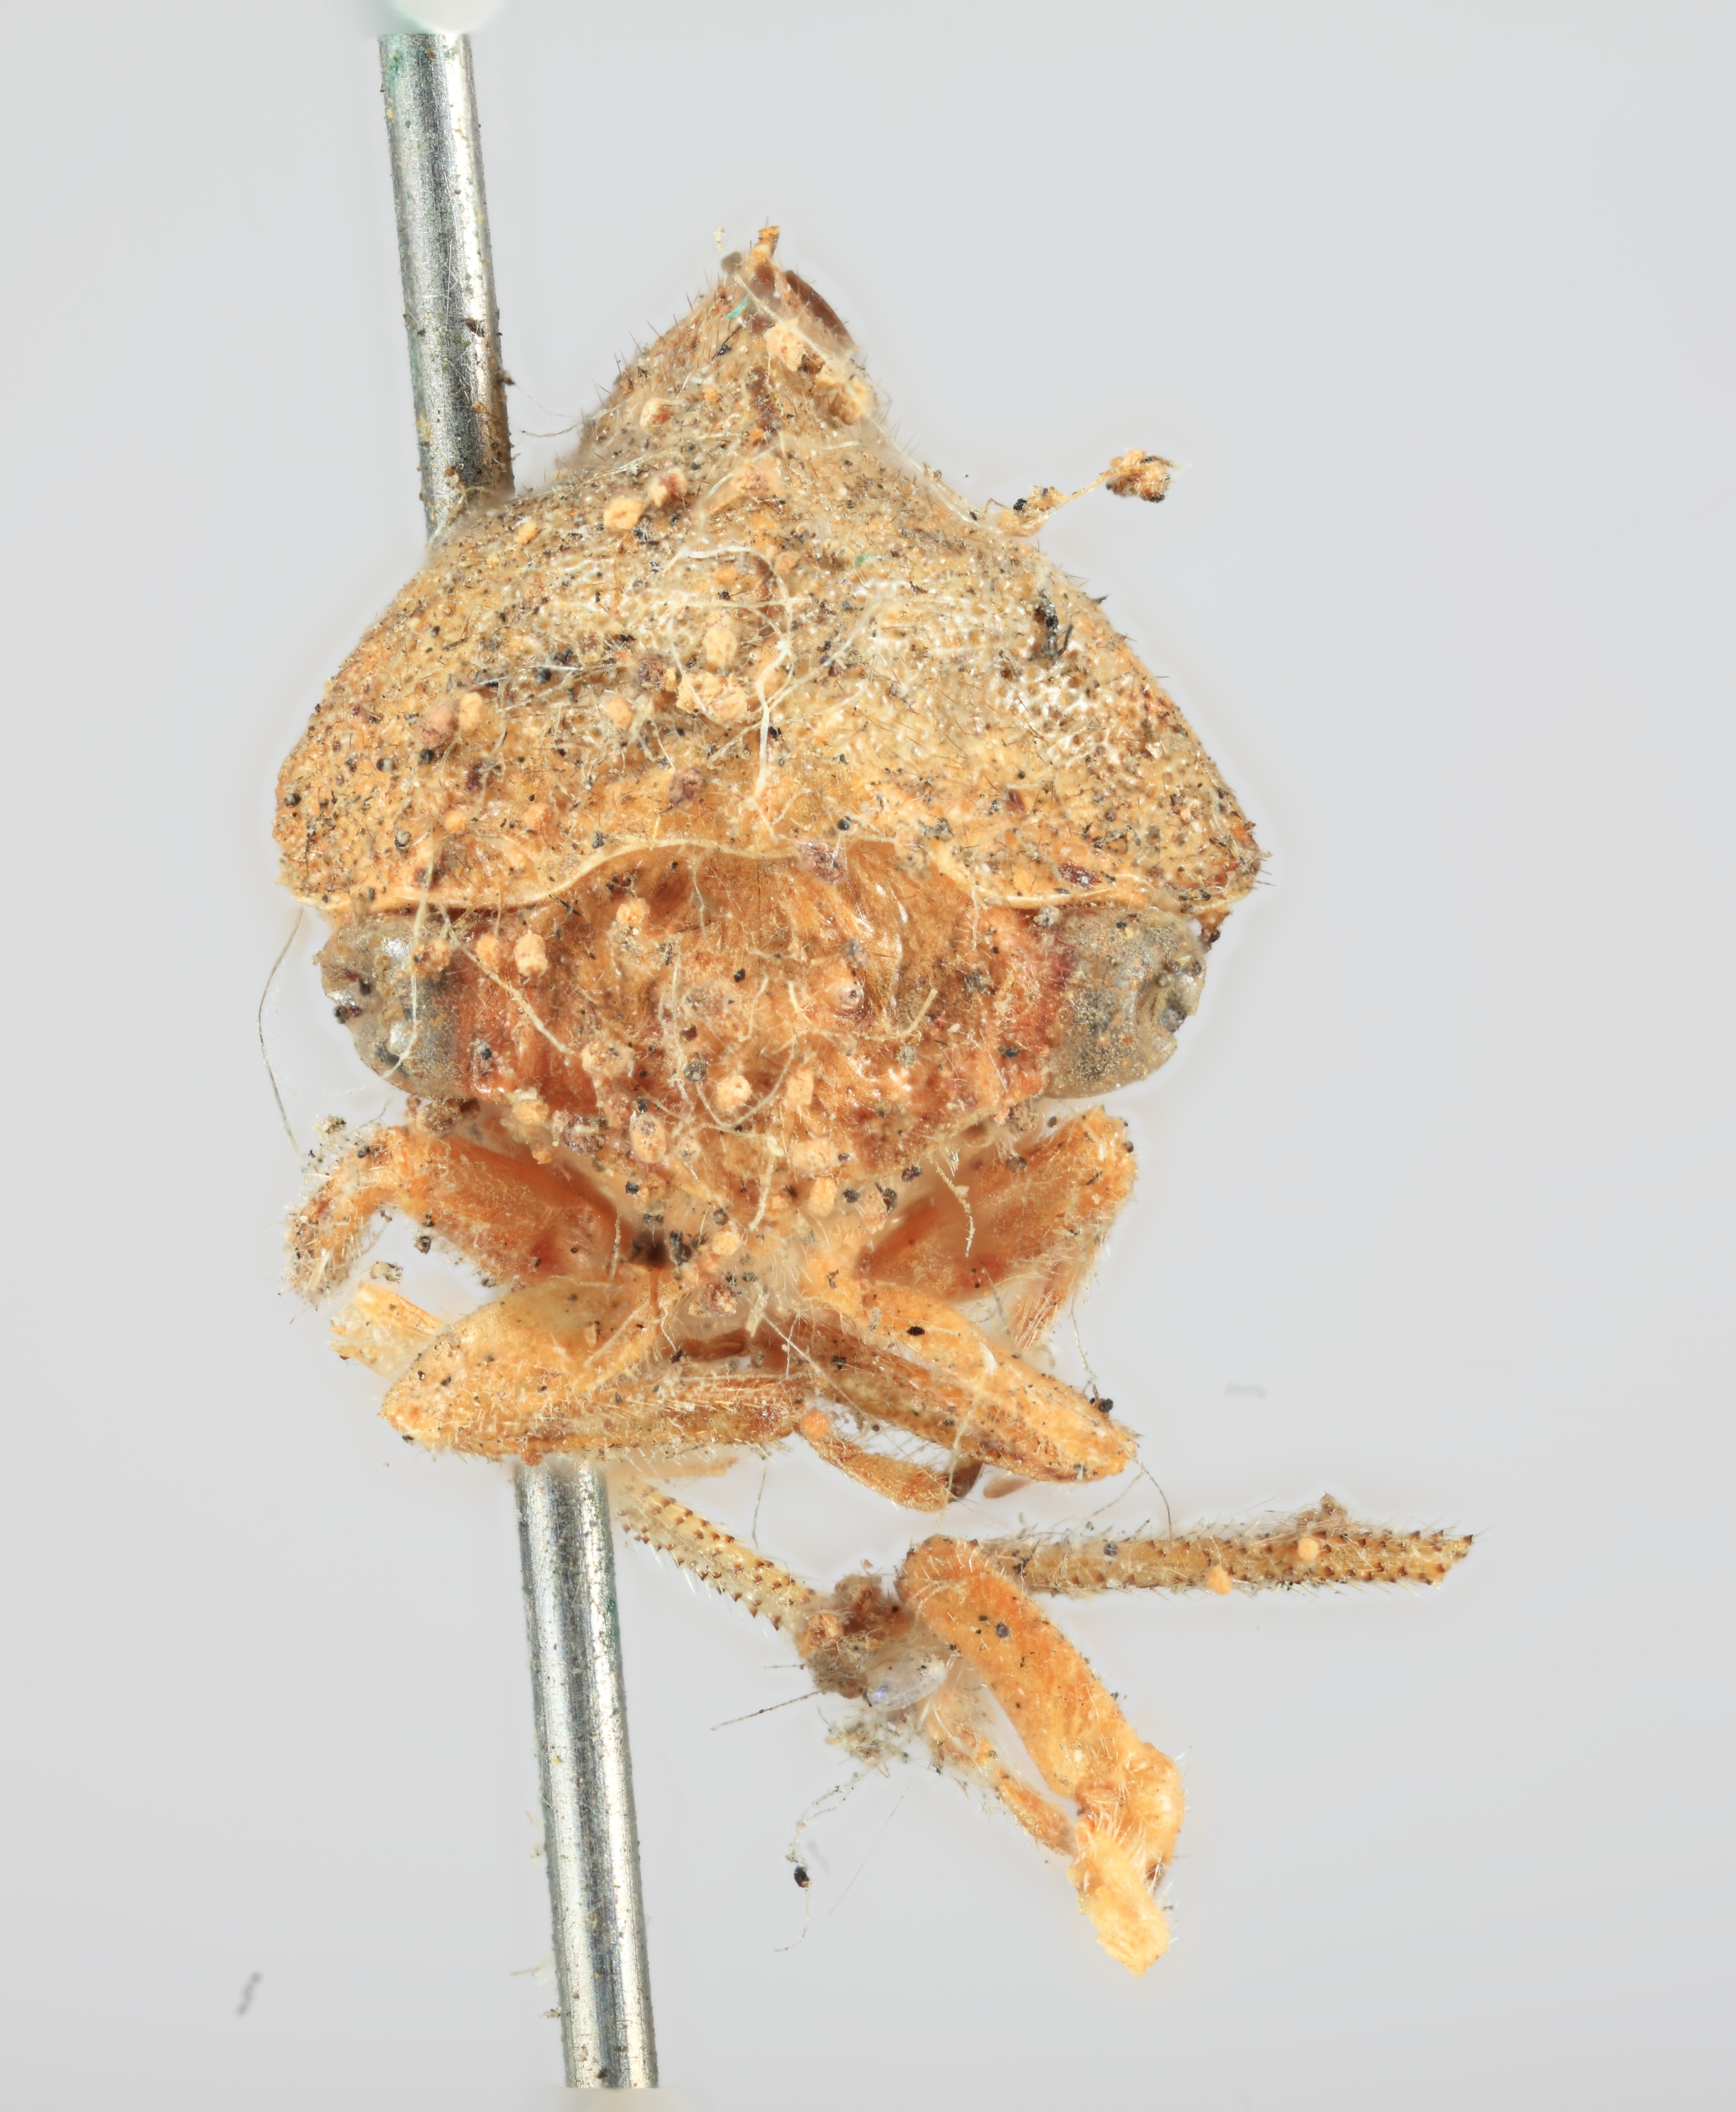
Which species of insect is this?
Telamona modesta
